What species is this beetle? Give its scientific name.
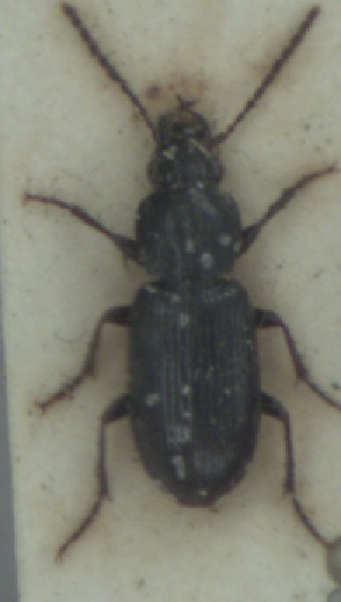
Pterostichus minor
